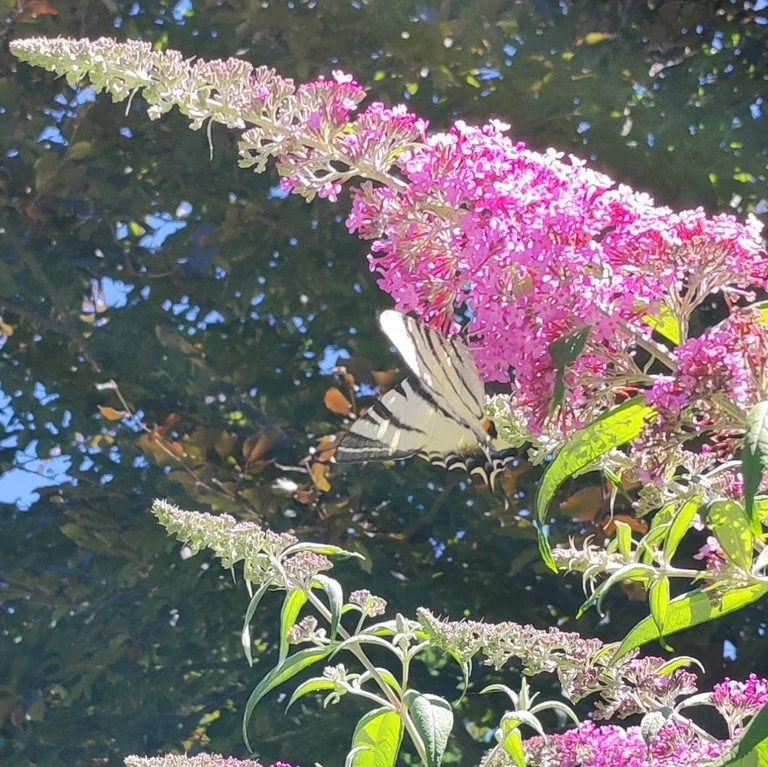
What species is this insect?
Iphiclides podalirius
